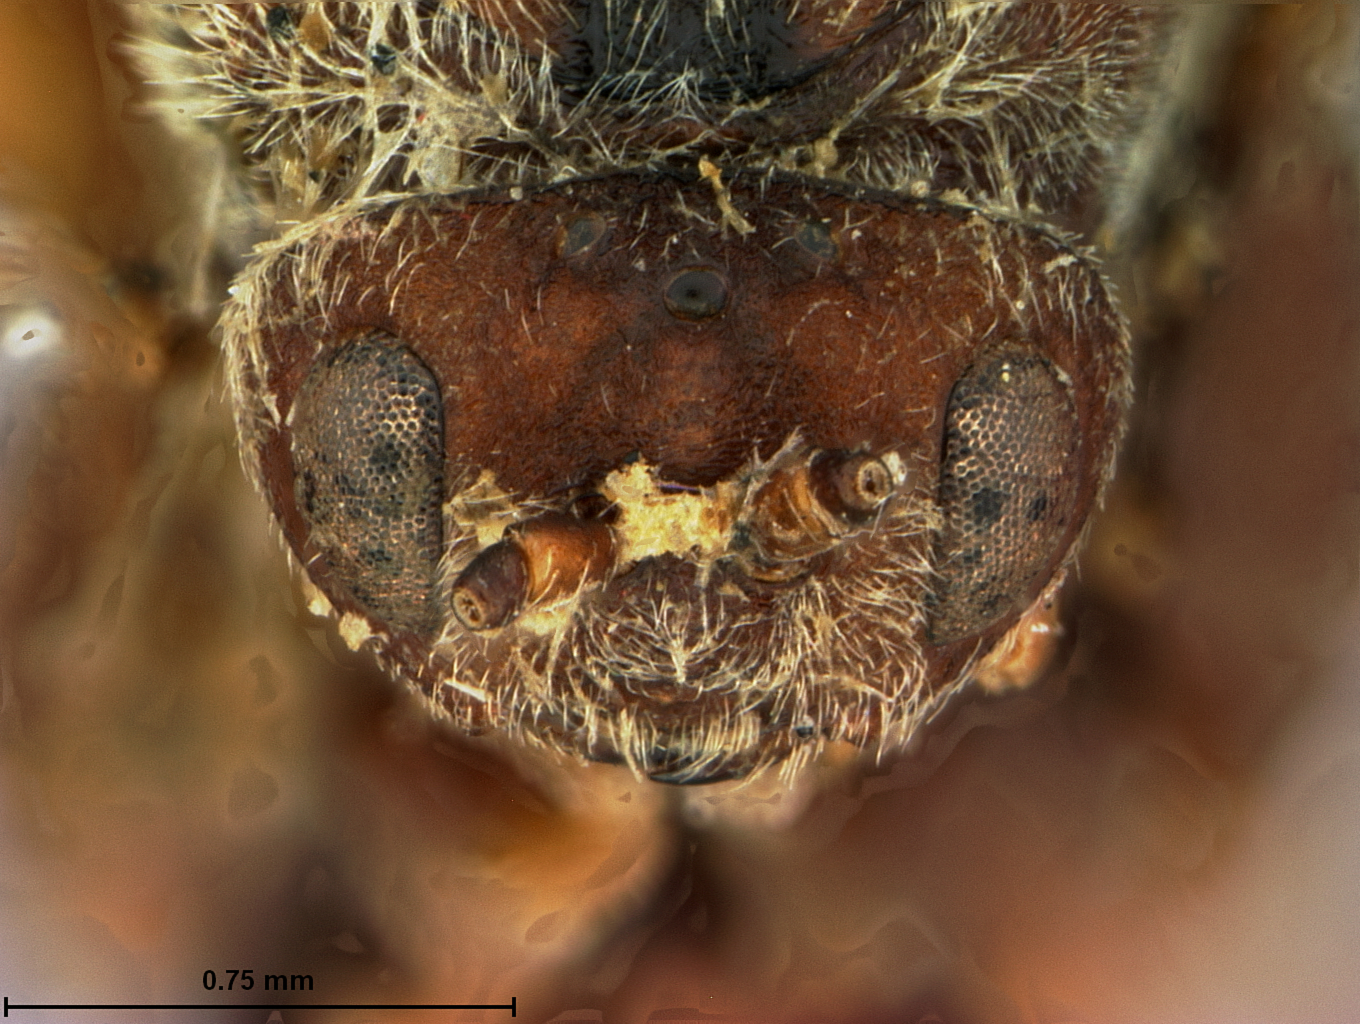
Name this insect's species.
Cynips quercus
